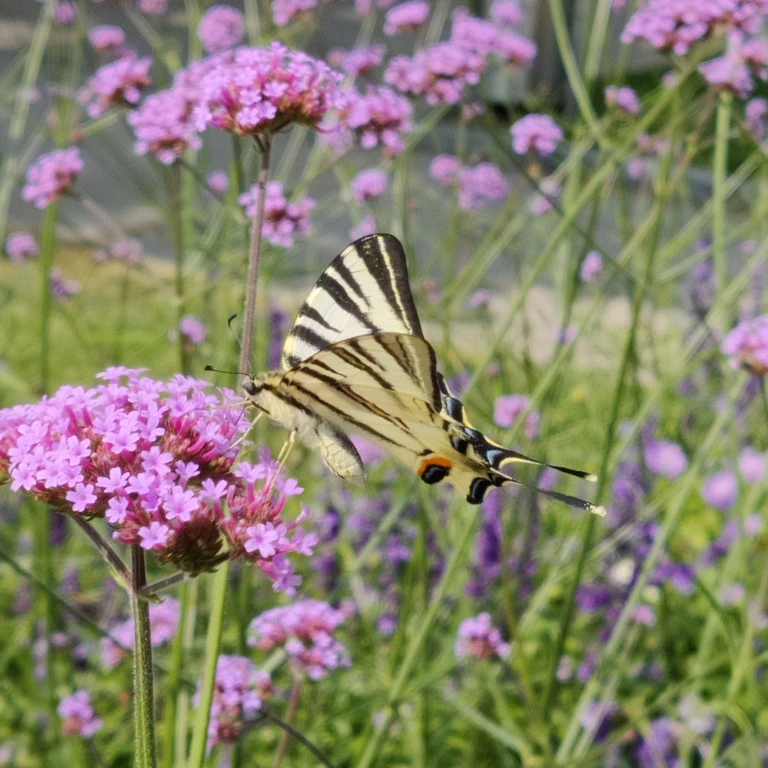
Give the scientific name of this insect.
Iphiclides podalirius
